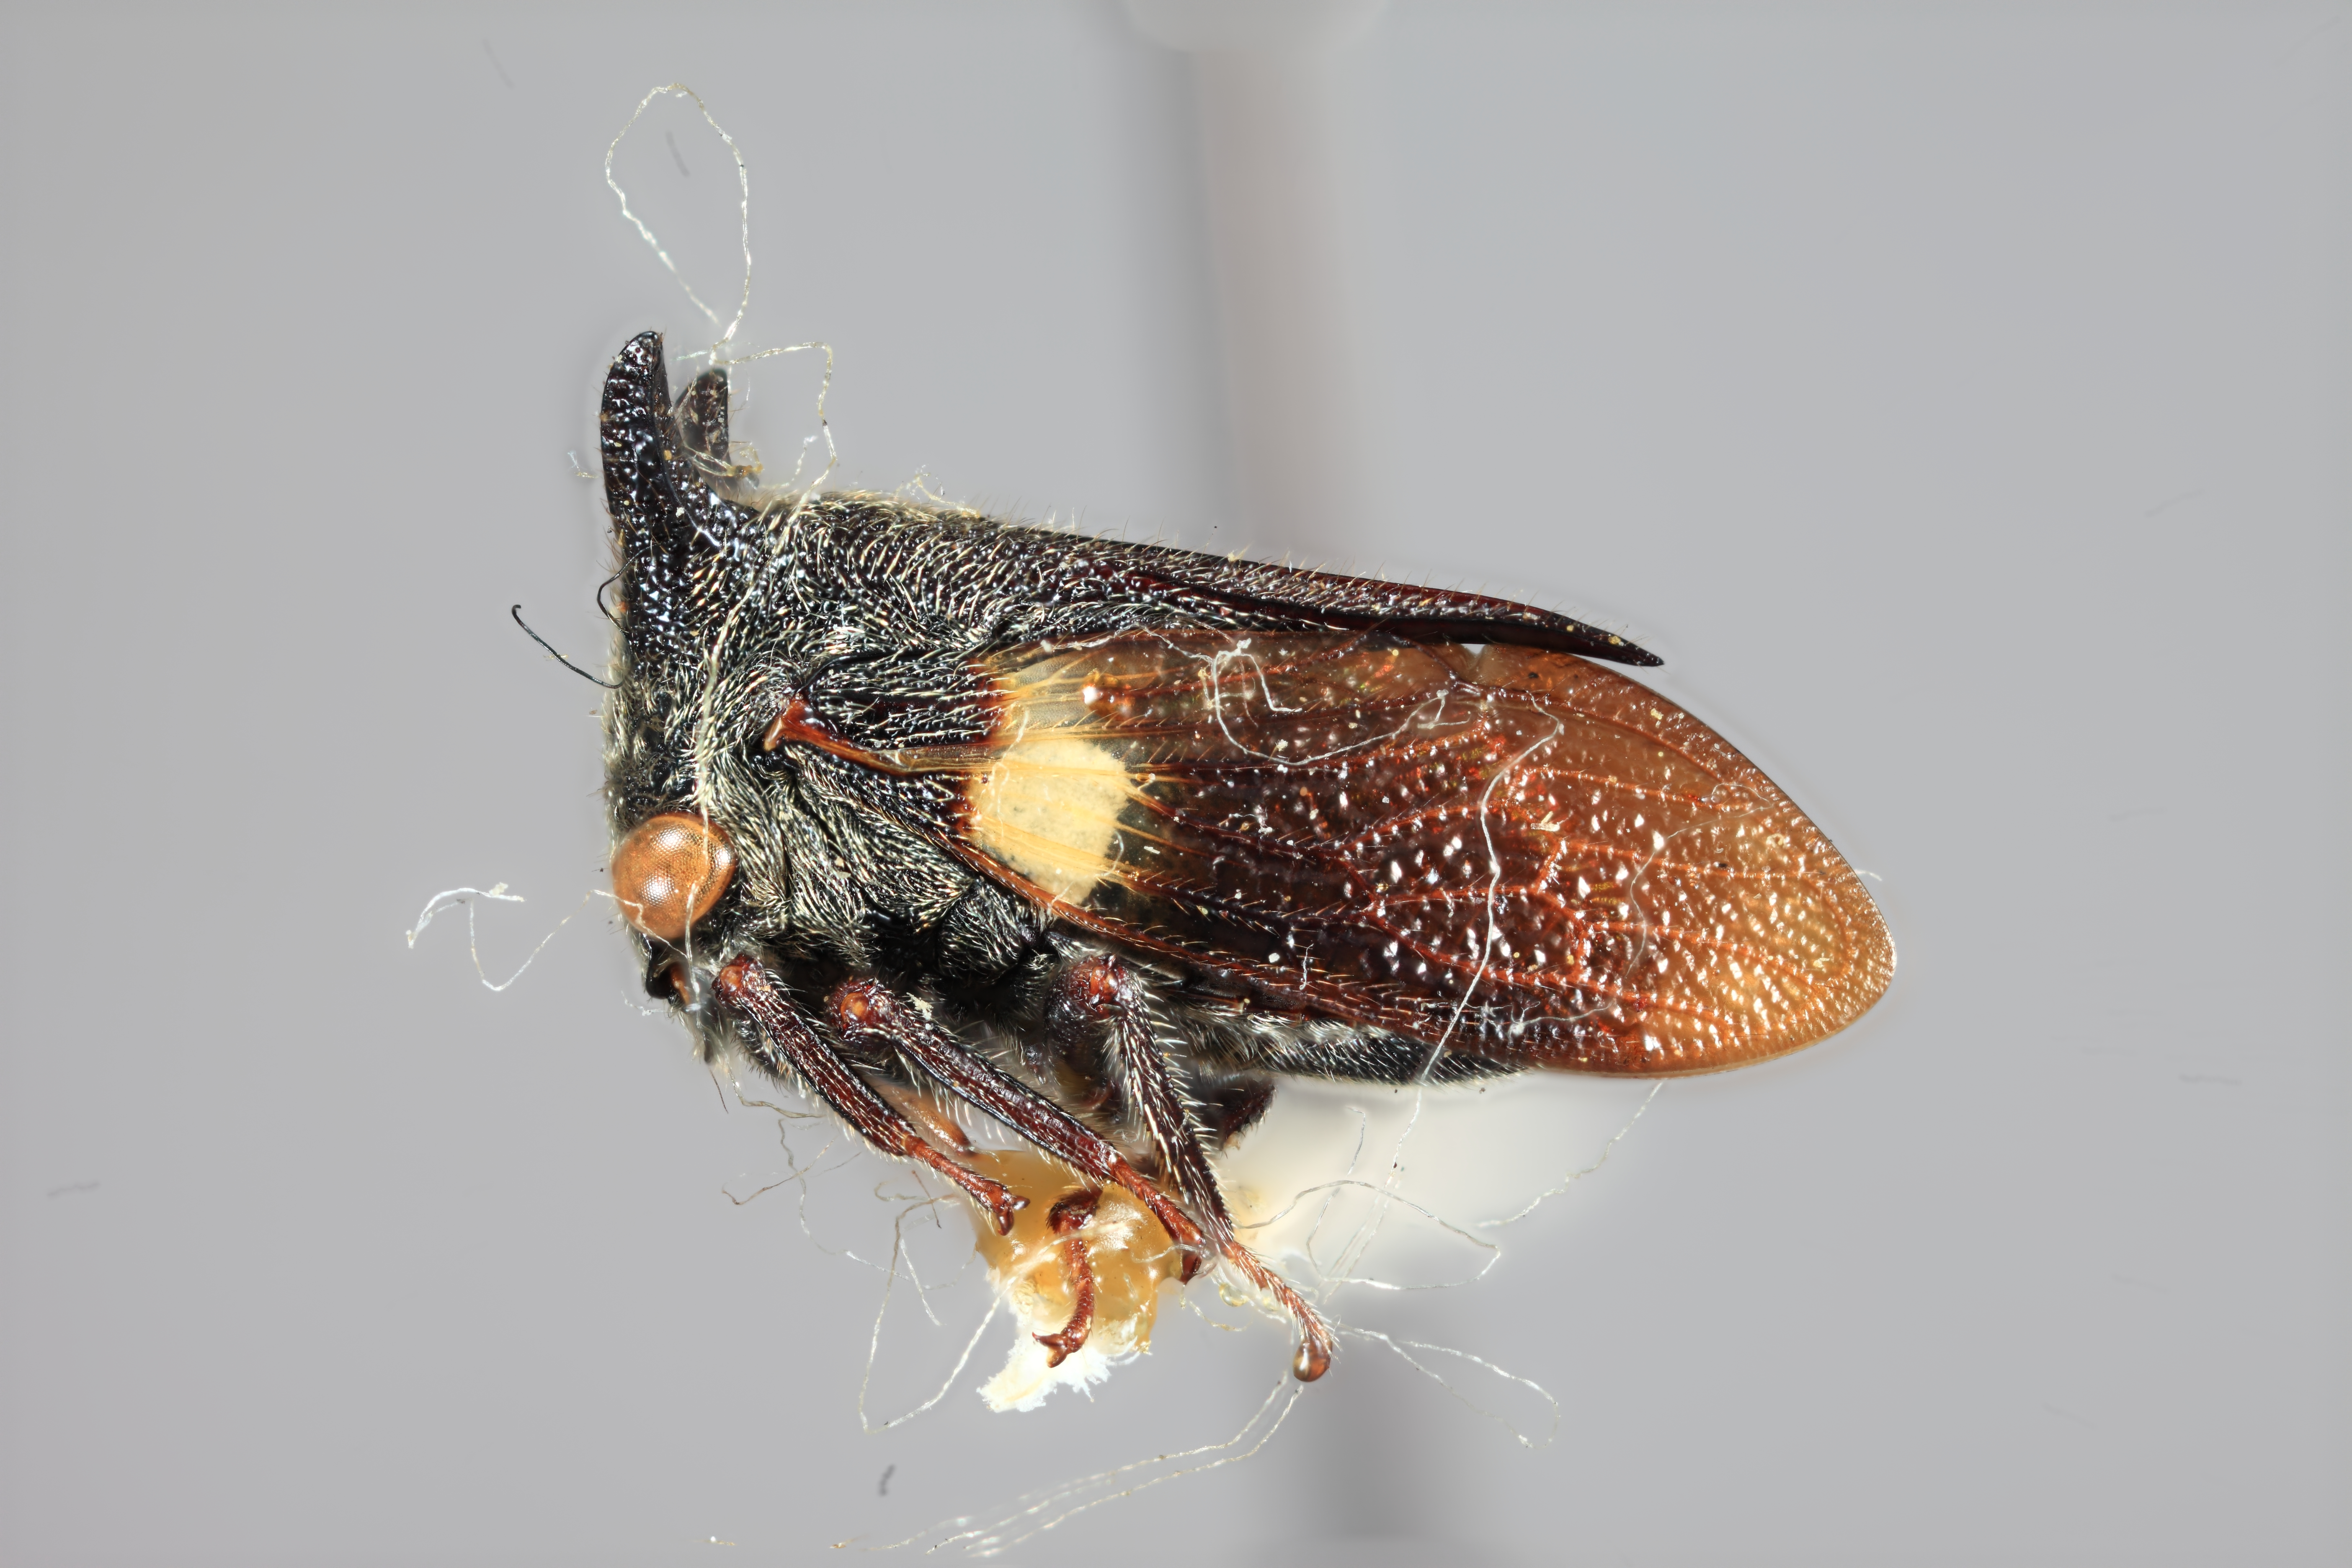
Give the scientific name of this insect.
Tricentrus panayensis
